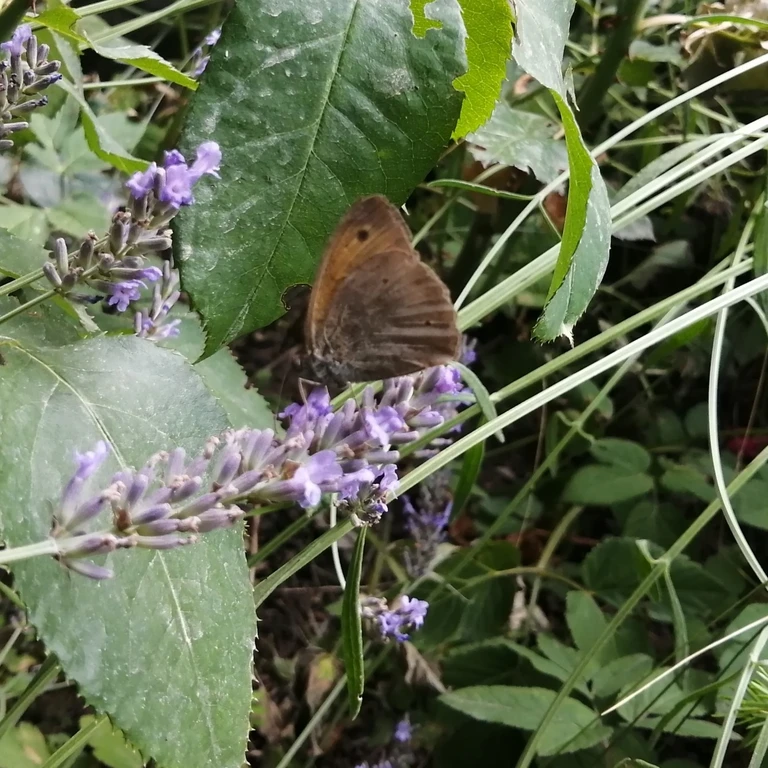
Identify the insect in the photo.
Maniola jurtina
